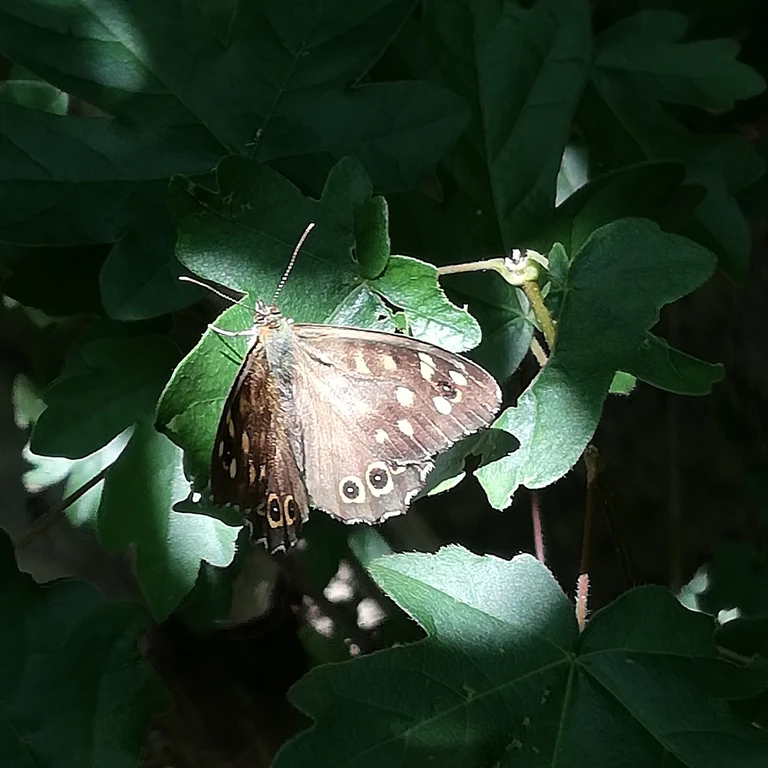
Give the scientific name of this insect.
Pararge aegeria
